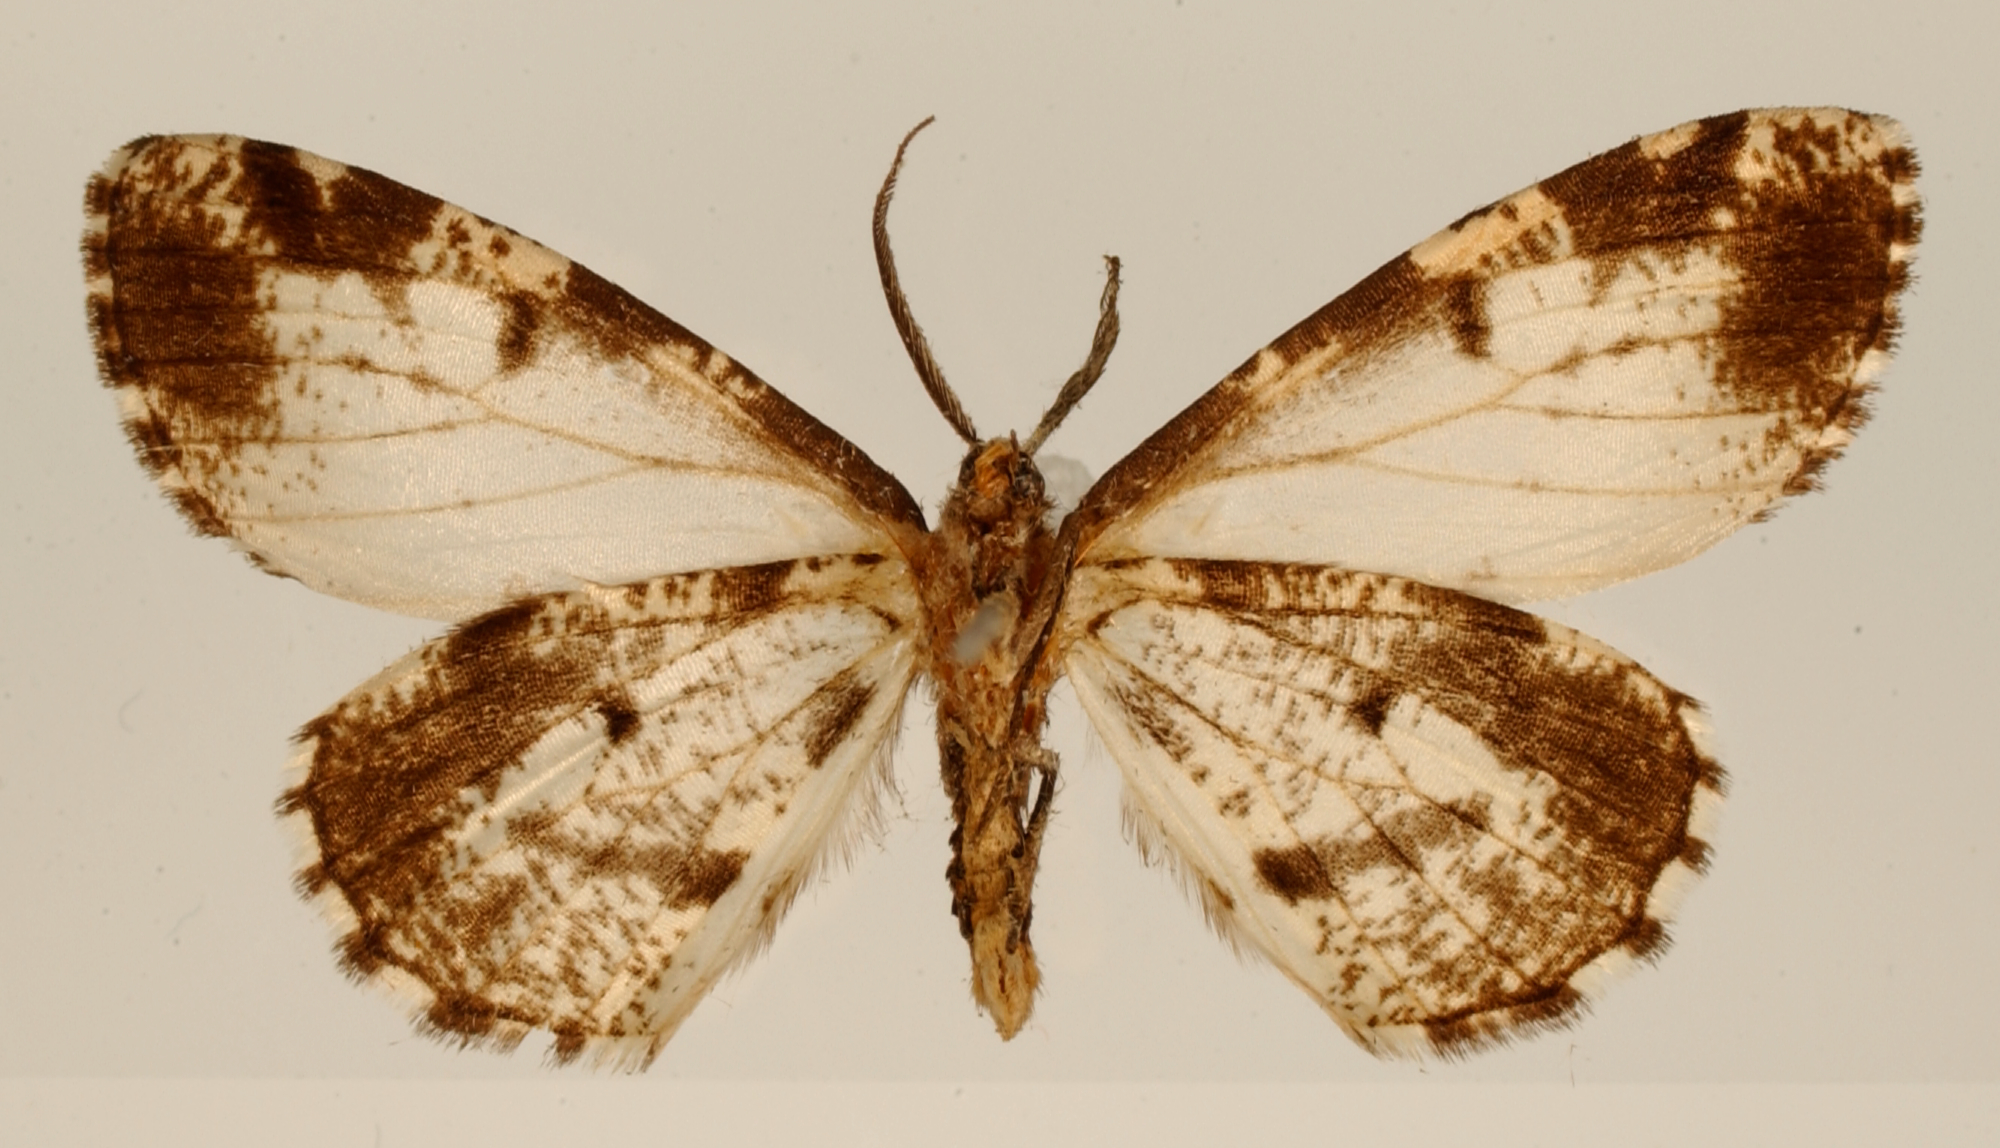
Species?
Nipteria pseuderna
